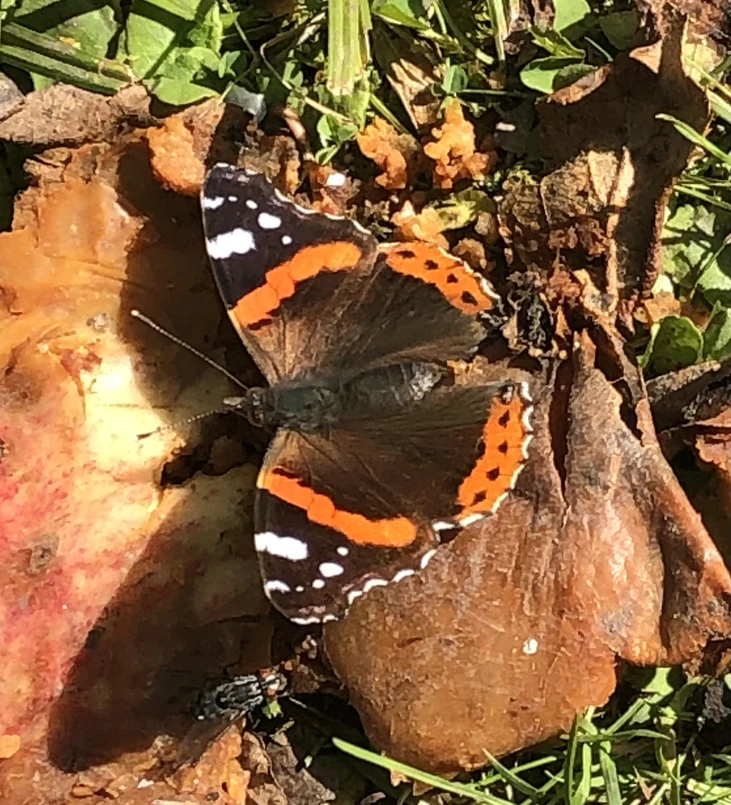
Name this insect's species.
Vanessa atalanta
